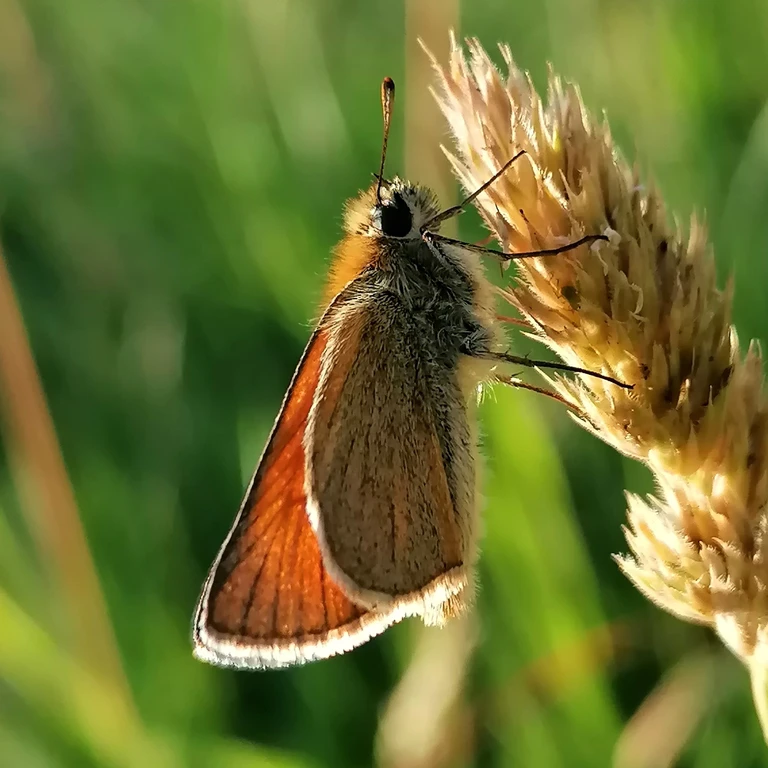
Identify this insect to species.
Thymelicus sylvestris
